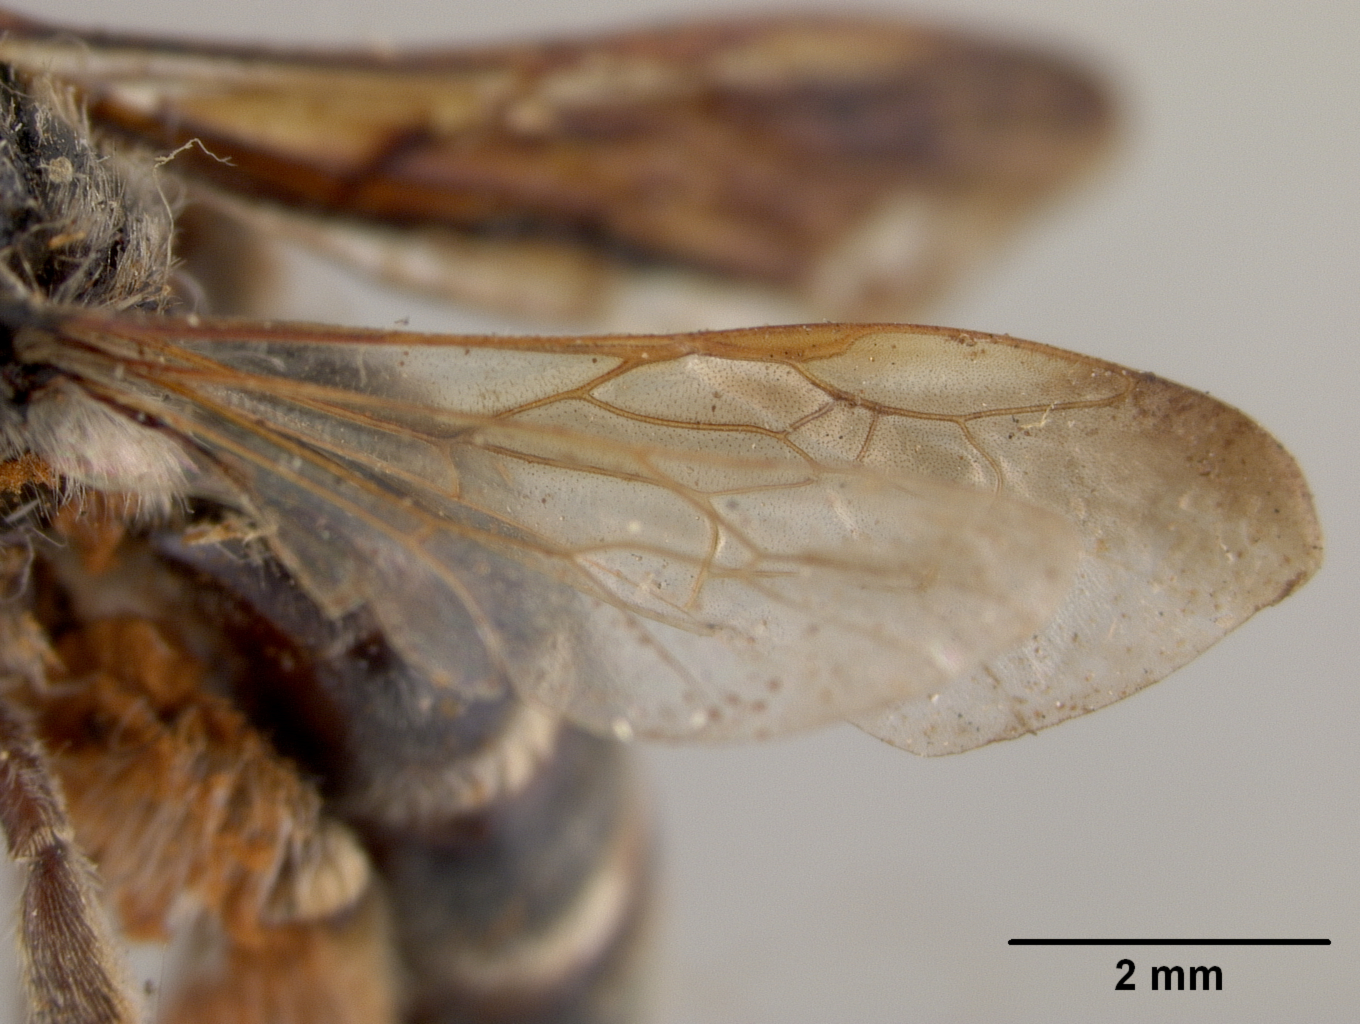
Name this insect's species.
Andrena arizonensis
